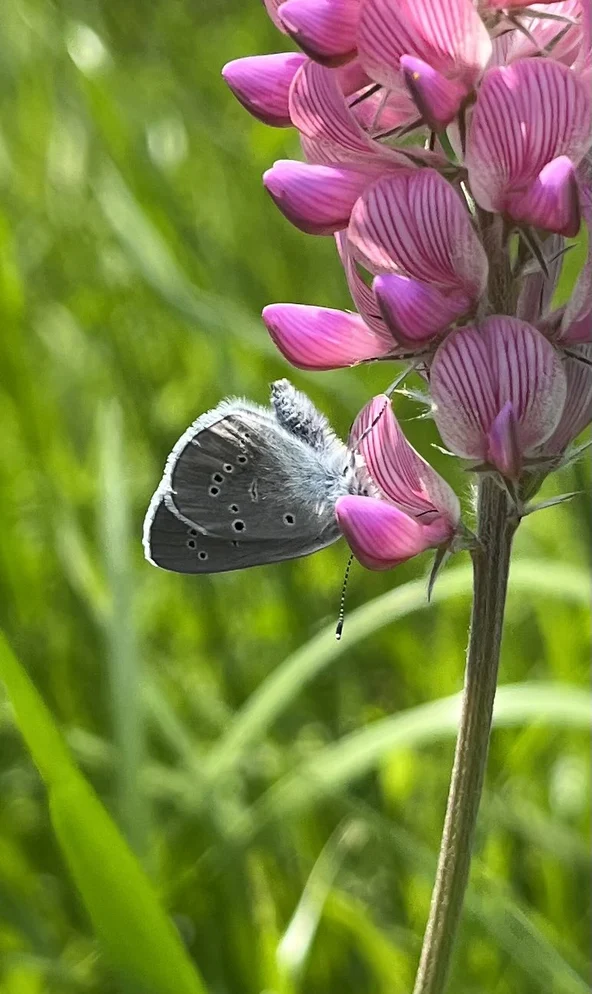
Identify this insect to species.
Cyaniris semiargus
